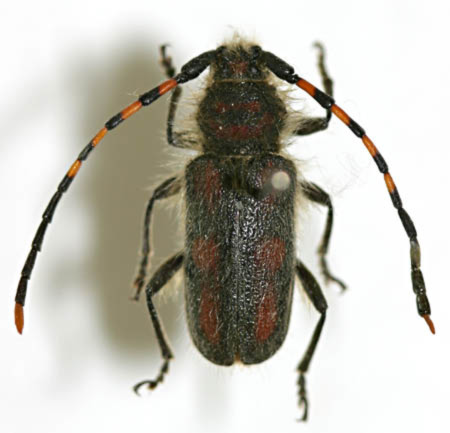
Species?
Deretrachys montanus (also Trachyderes itzingeri)
